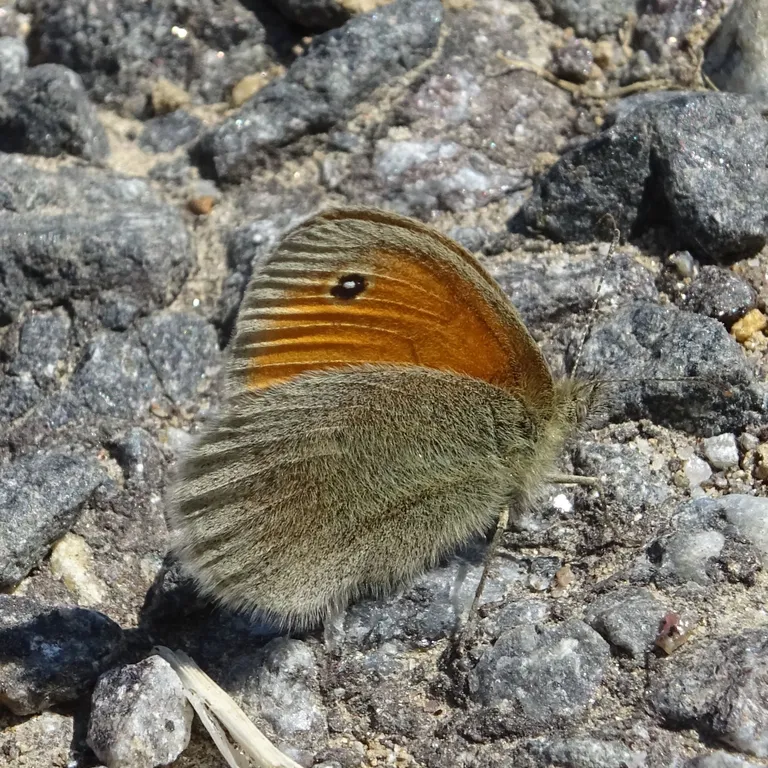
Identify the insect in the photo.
Coenonympha pamphilus
